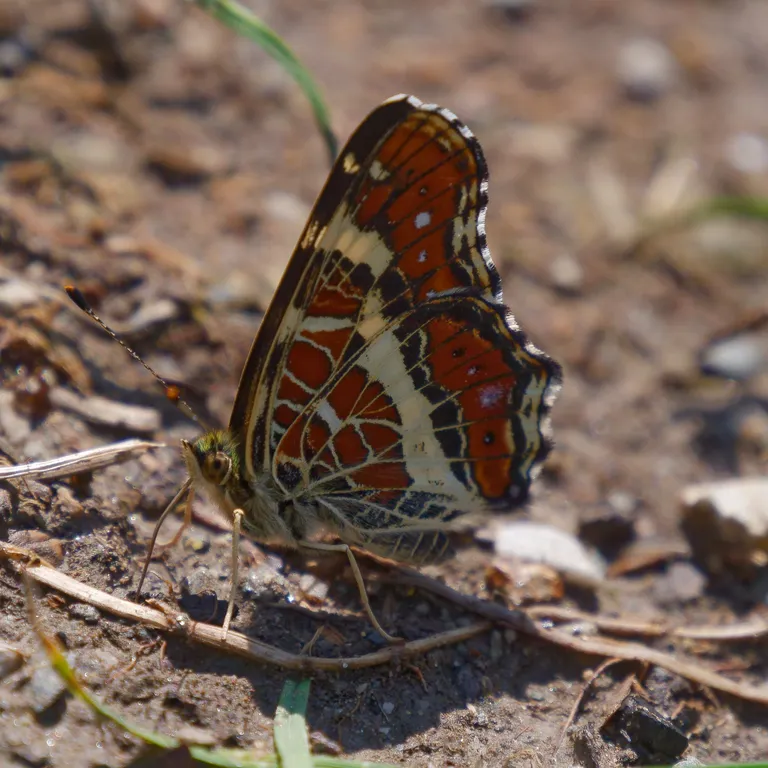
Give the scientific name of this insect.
Araschnia levana
